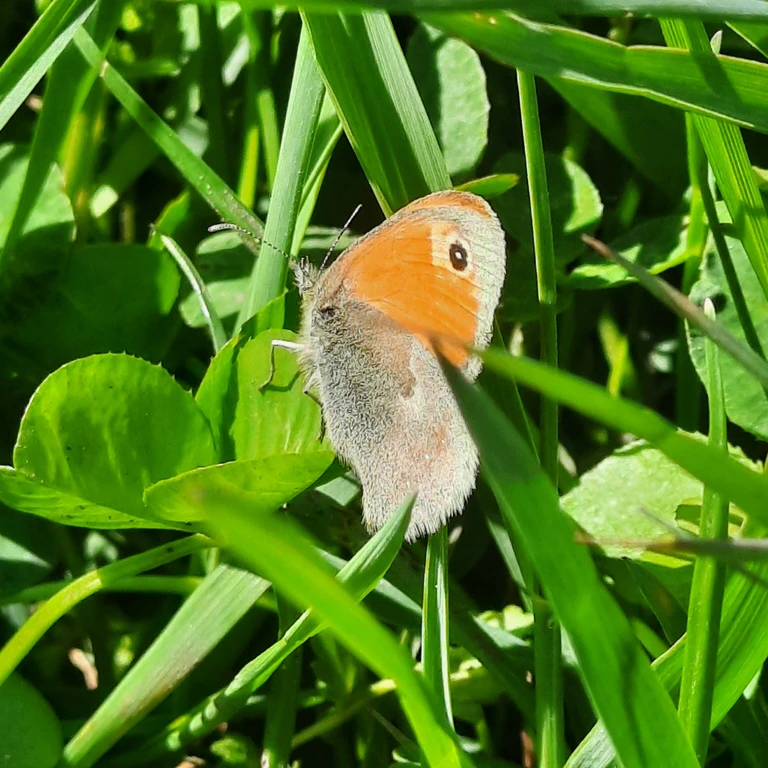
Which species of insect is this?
Coenonympha pamphilus
